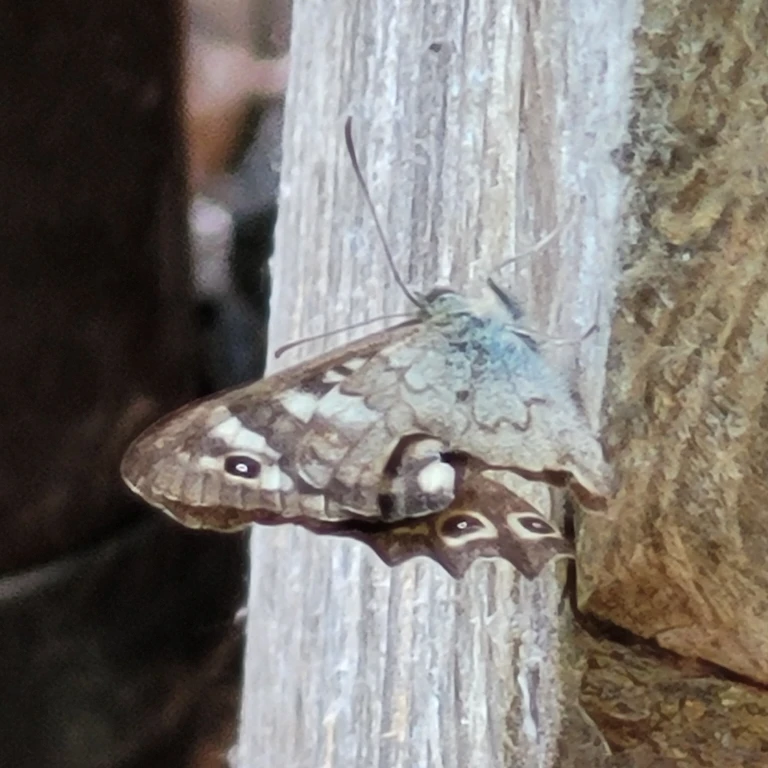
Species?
Pararge aegeria
